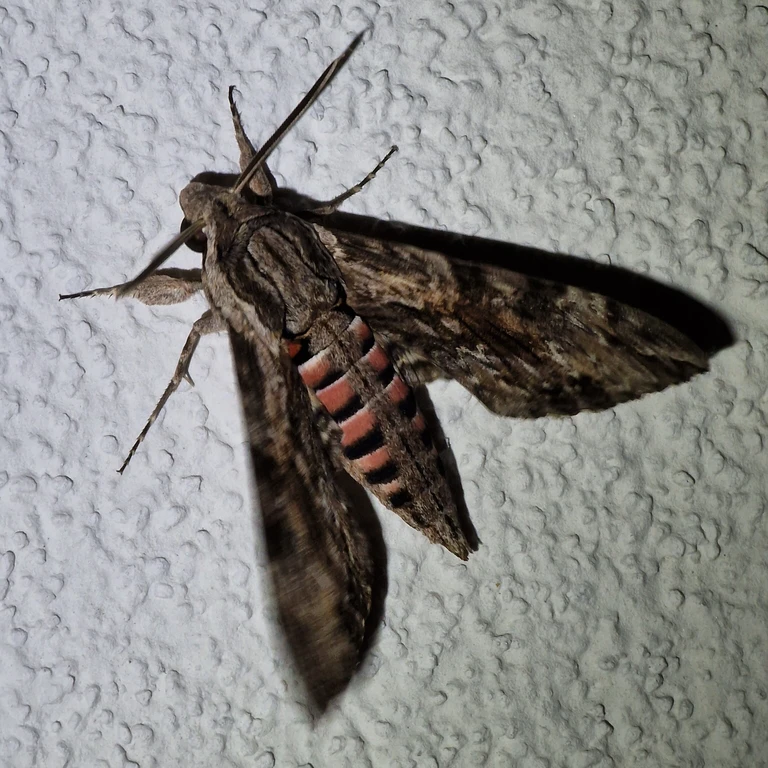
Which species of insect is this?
Agrius convolvuli
